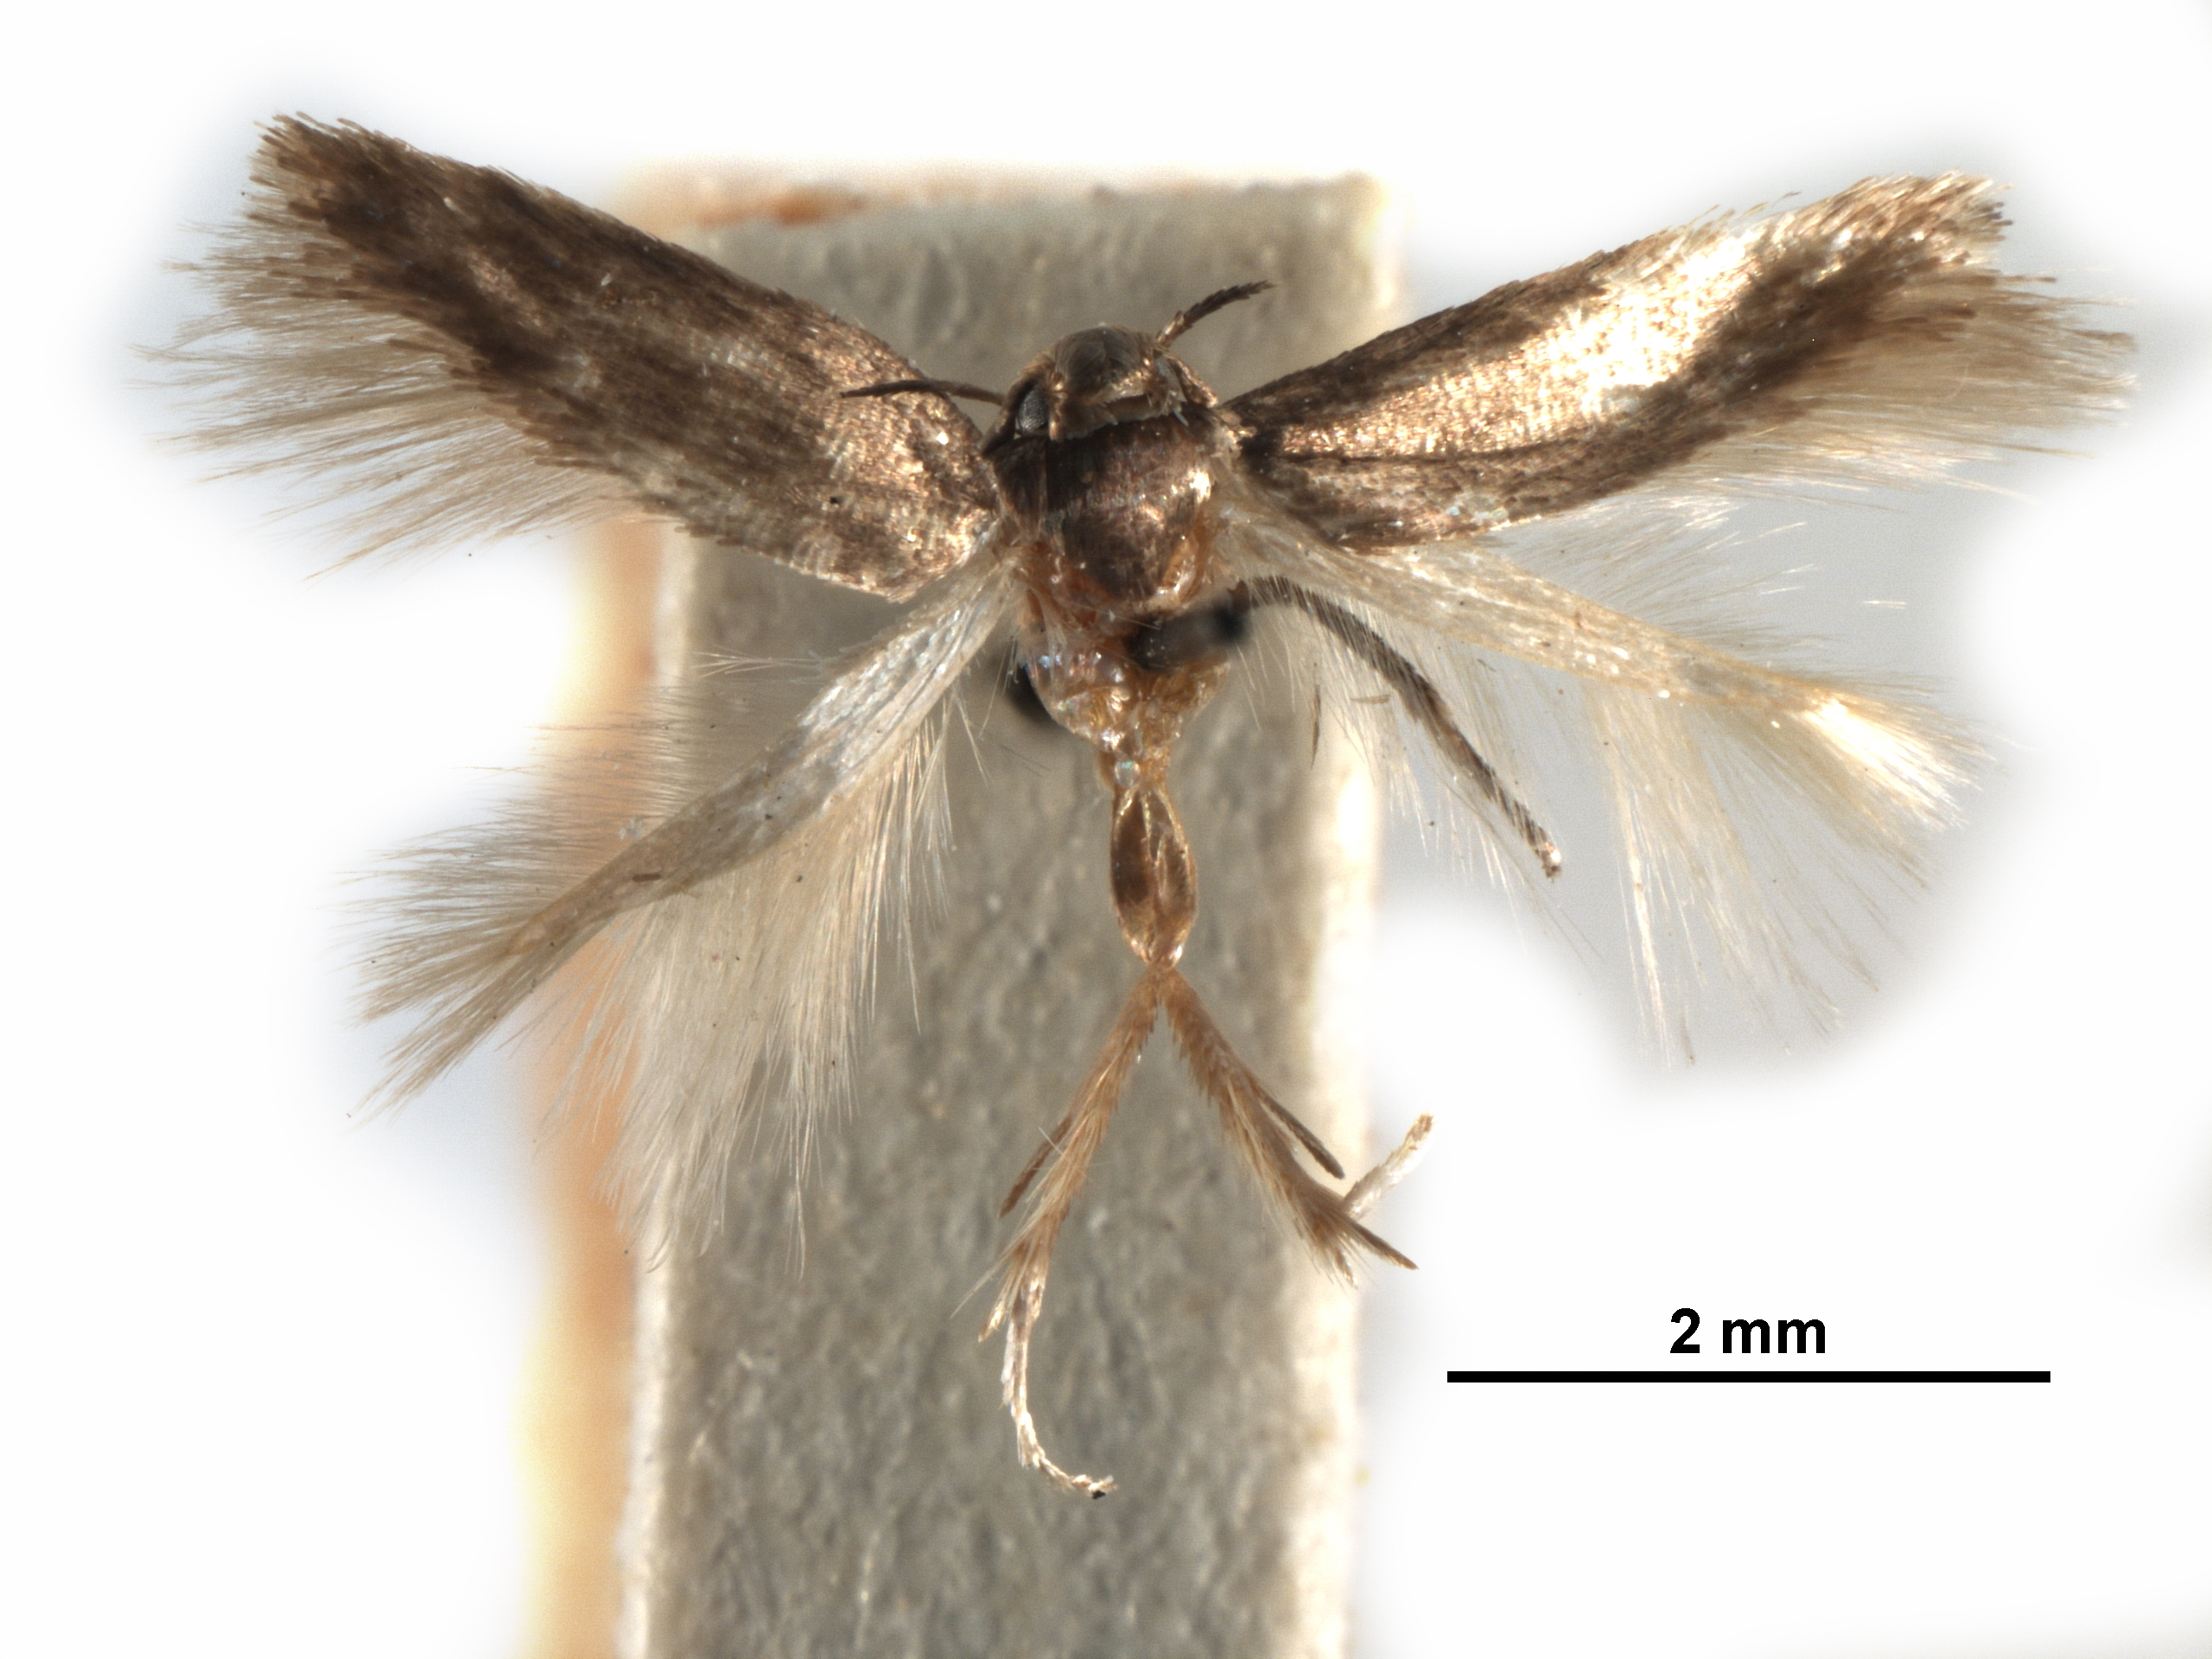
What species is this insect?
Periploca fessa
